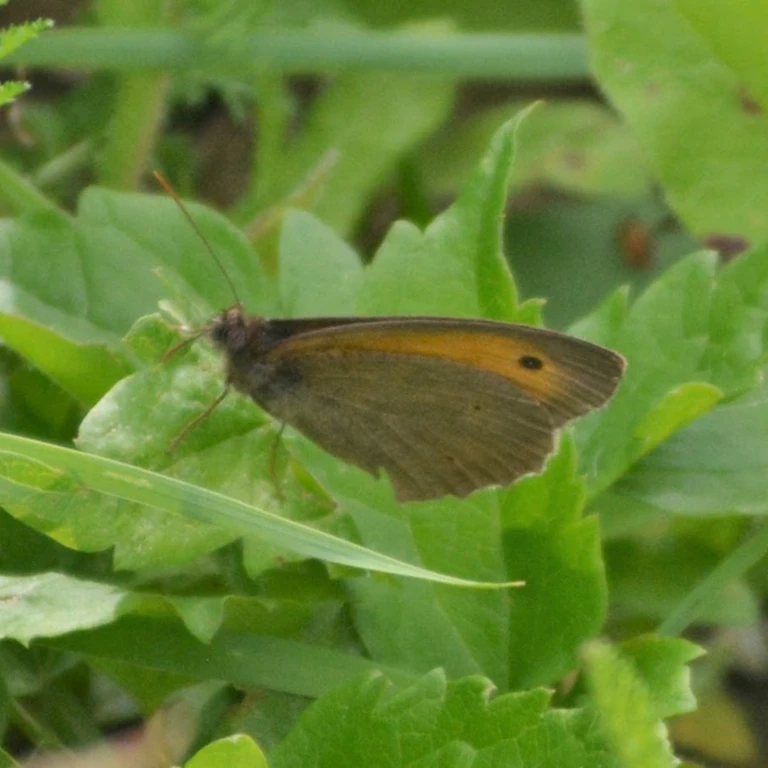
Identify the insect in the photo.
Maniola jurtina
